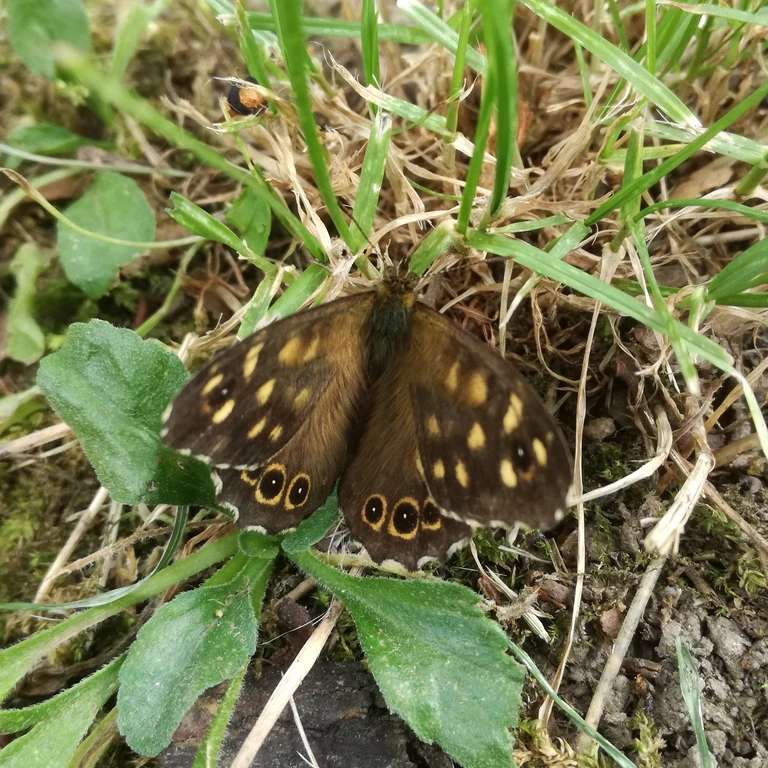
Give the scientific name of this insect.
Pararge aegeria
